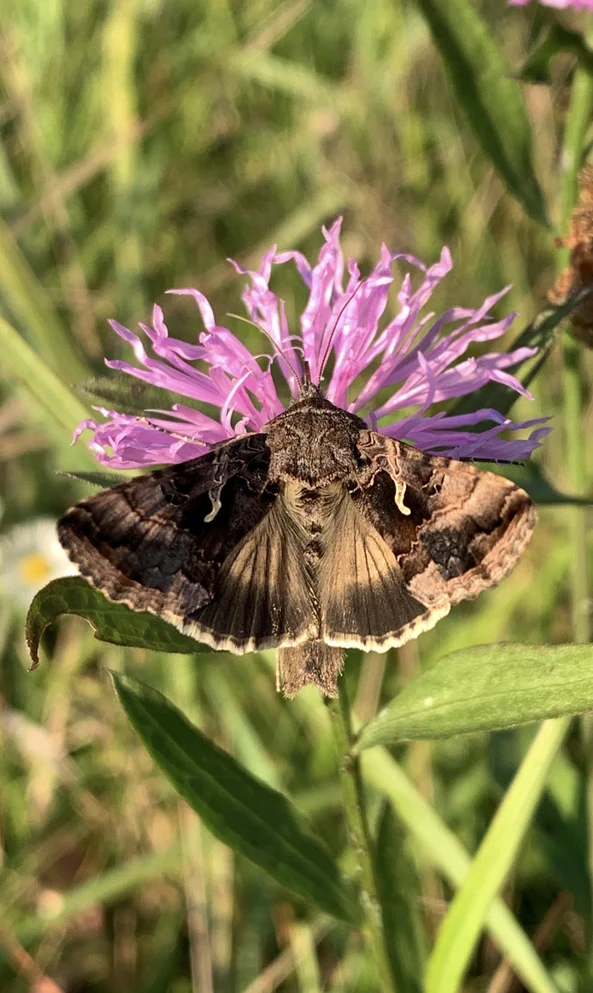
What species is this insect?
Autographa gamma
